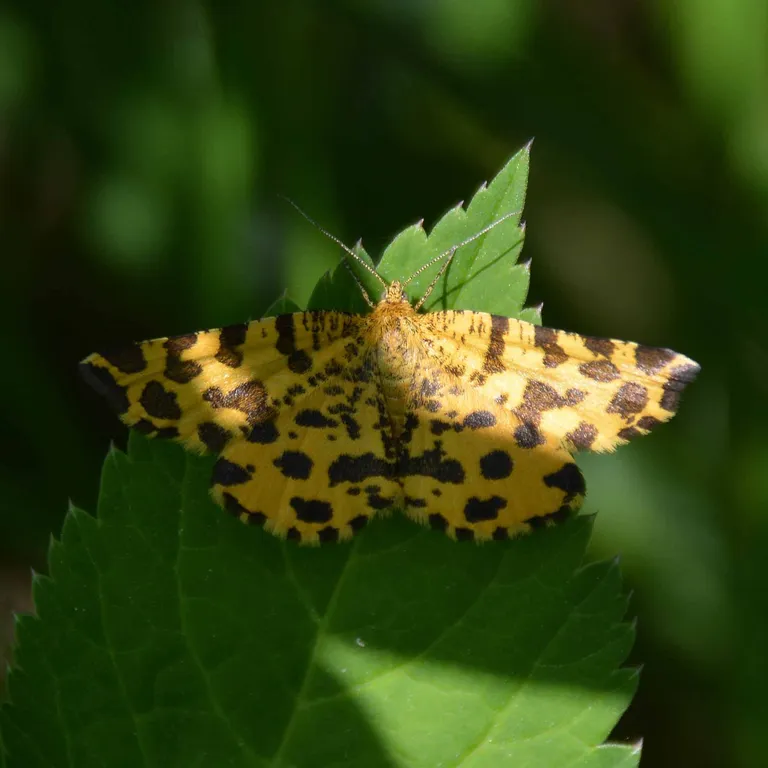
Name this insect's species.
Pseudopanthera macularia
